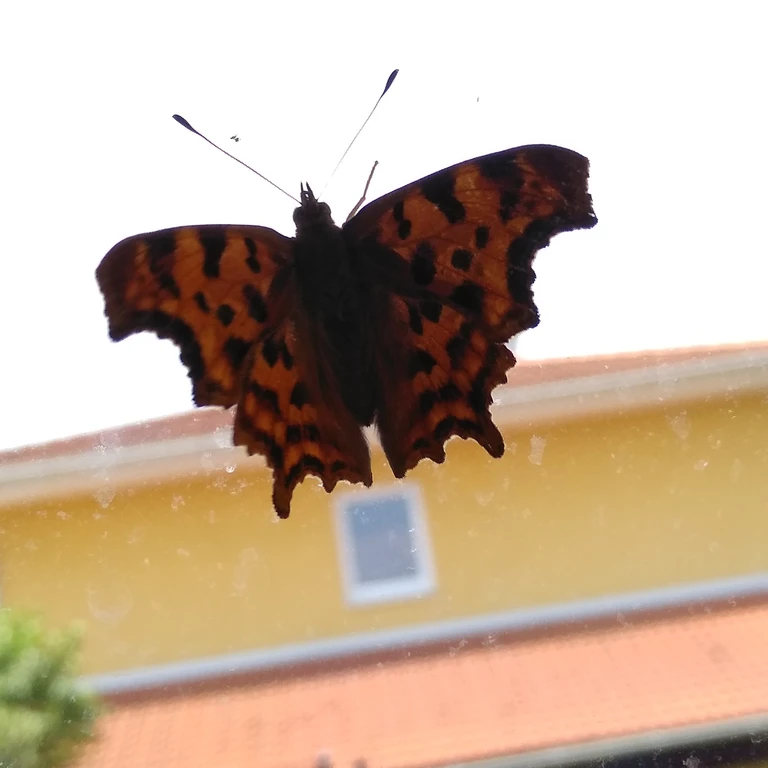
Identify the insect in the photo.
Polygonia c-album
